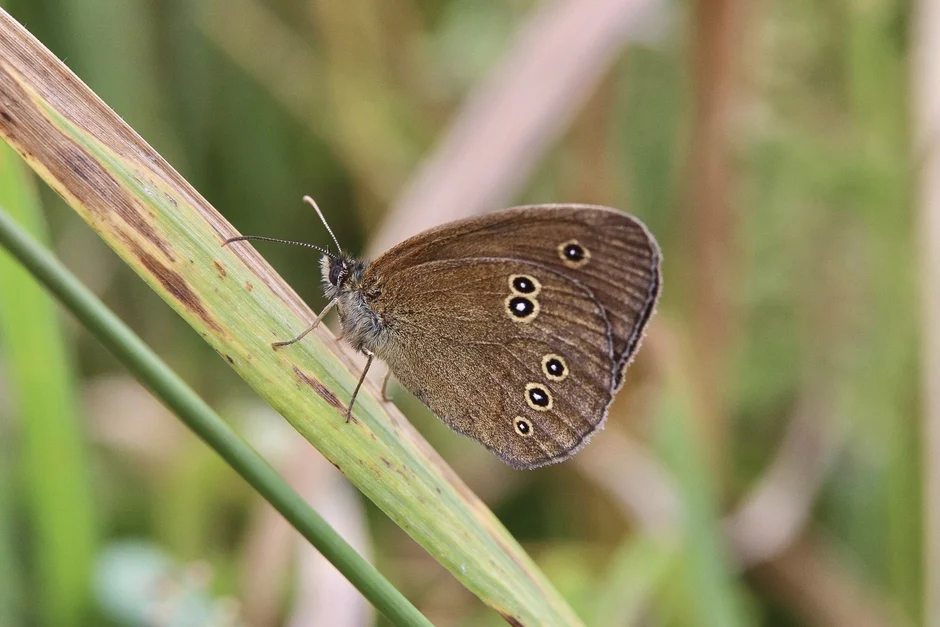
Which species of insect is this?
Aphantopus hyperantus
